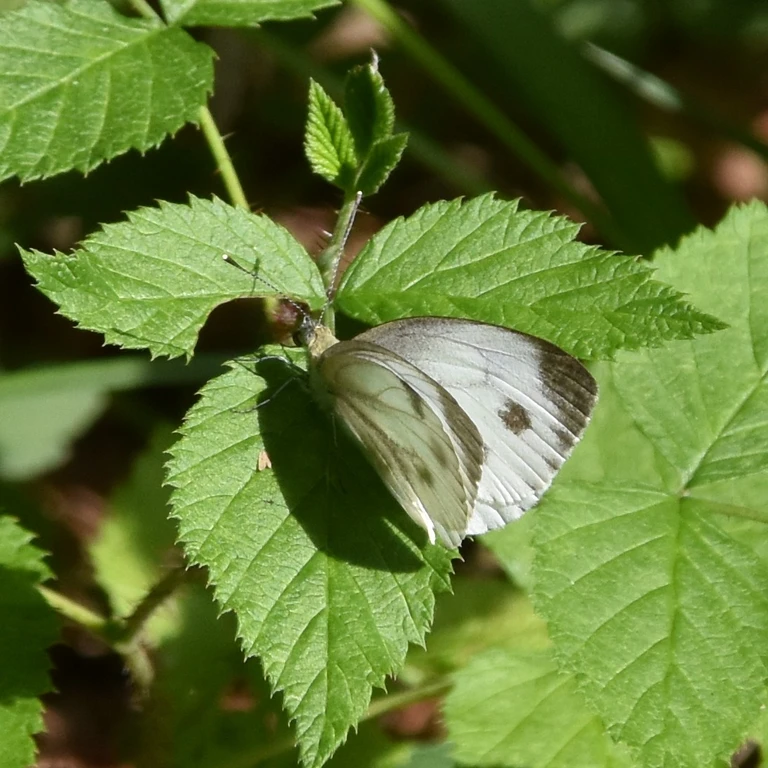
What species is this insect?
Pieris napi
